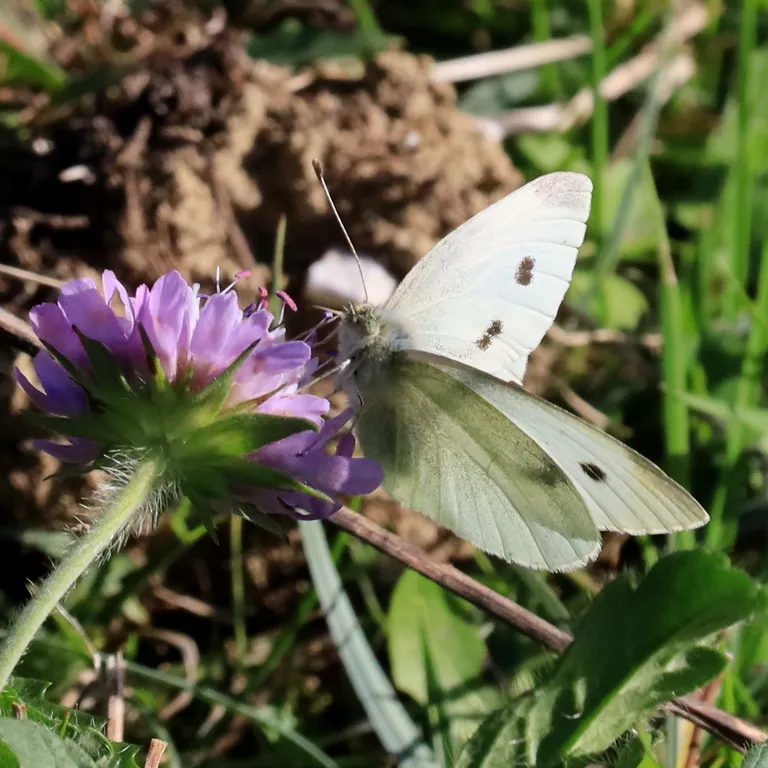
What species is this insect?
Pieris rapae
